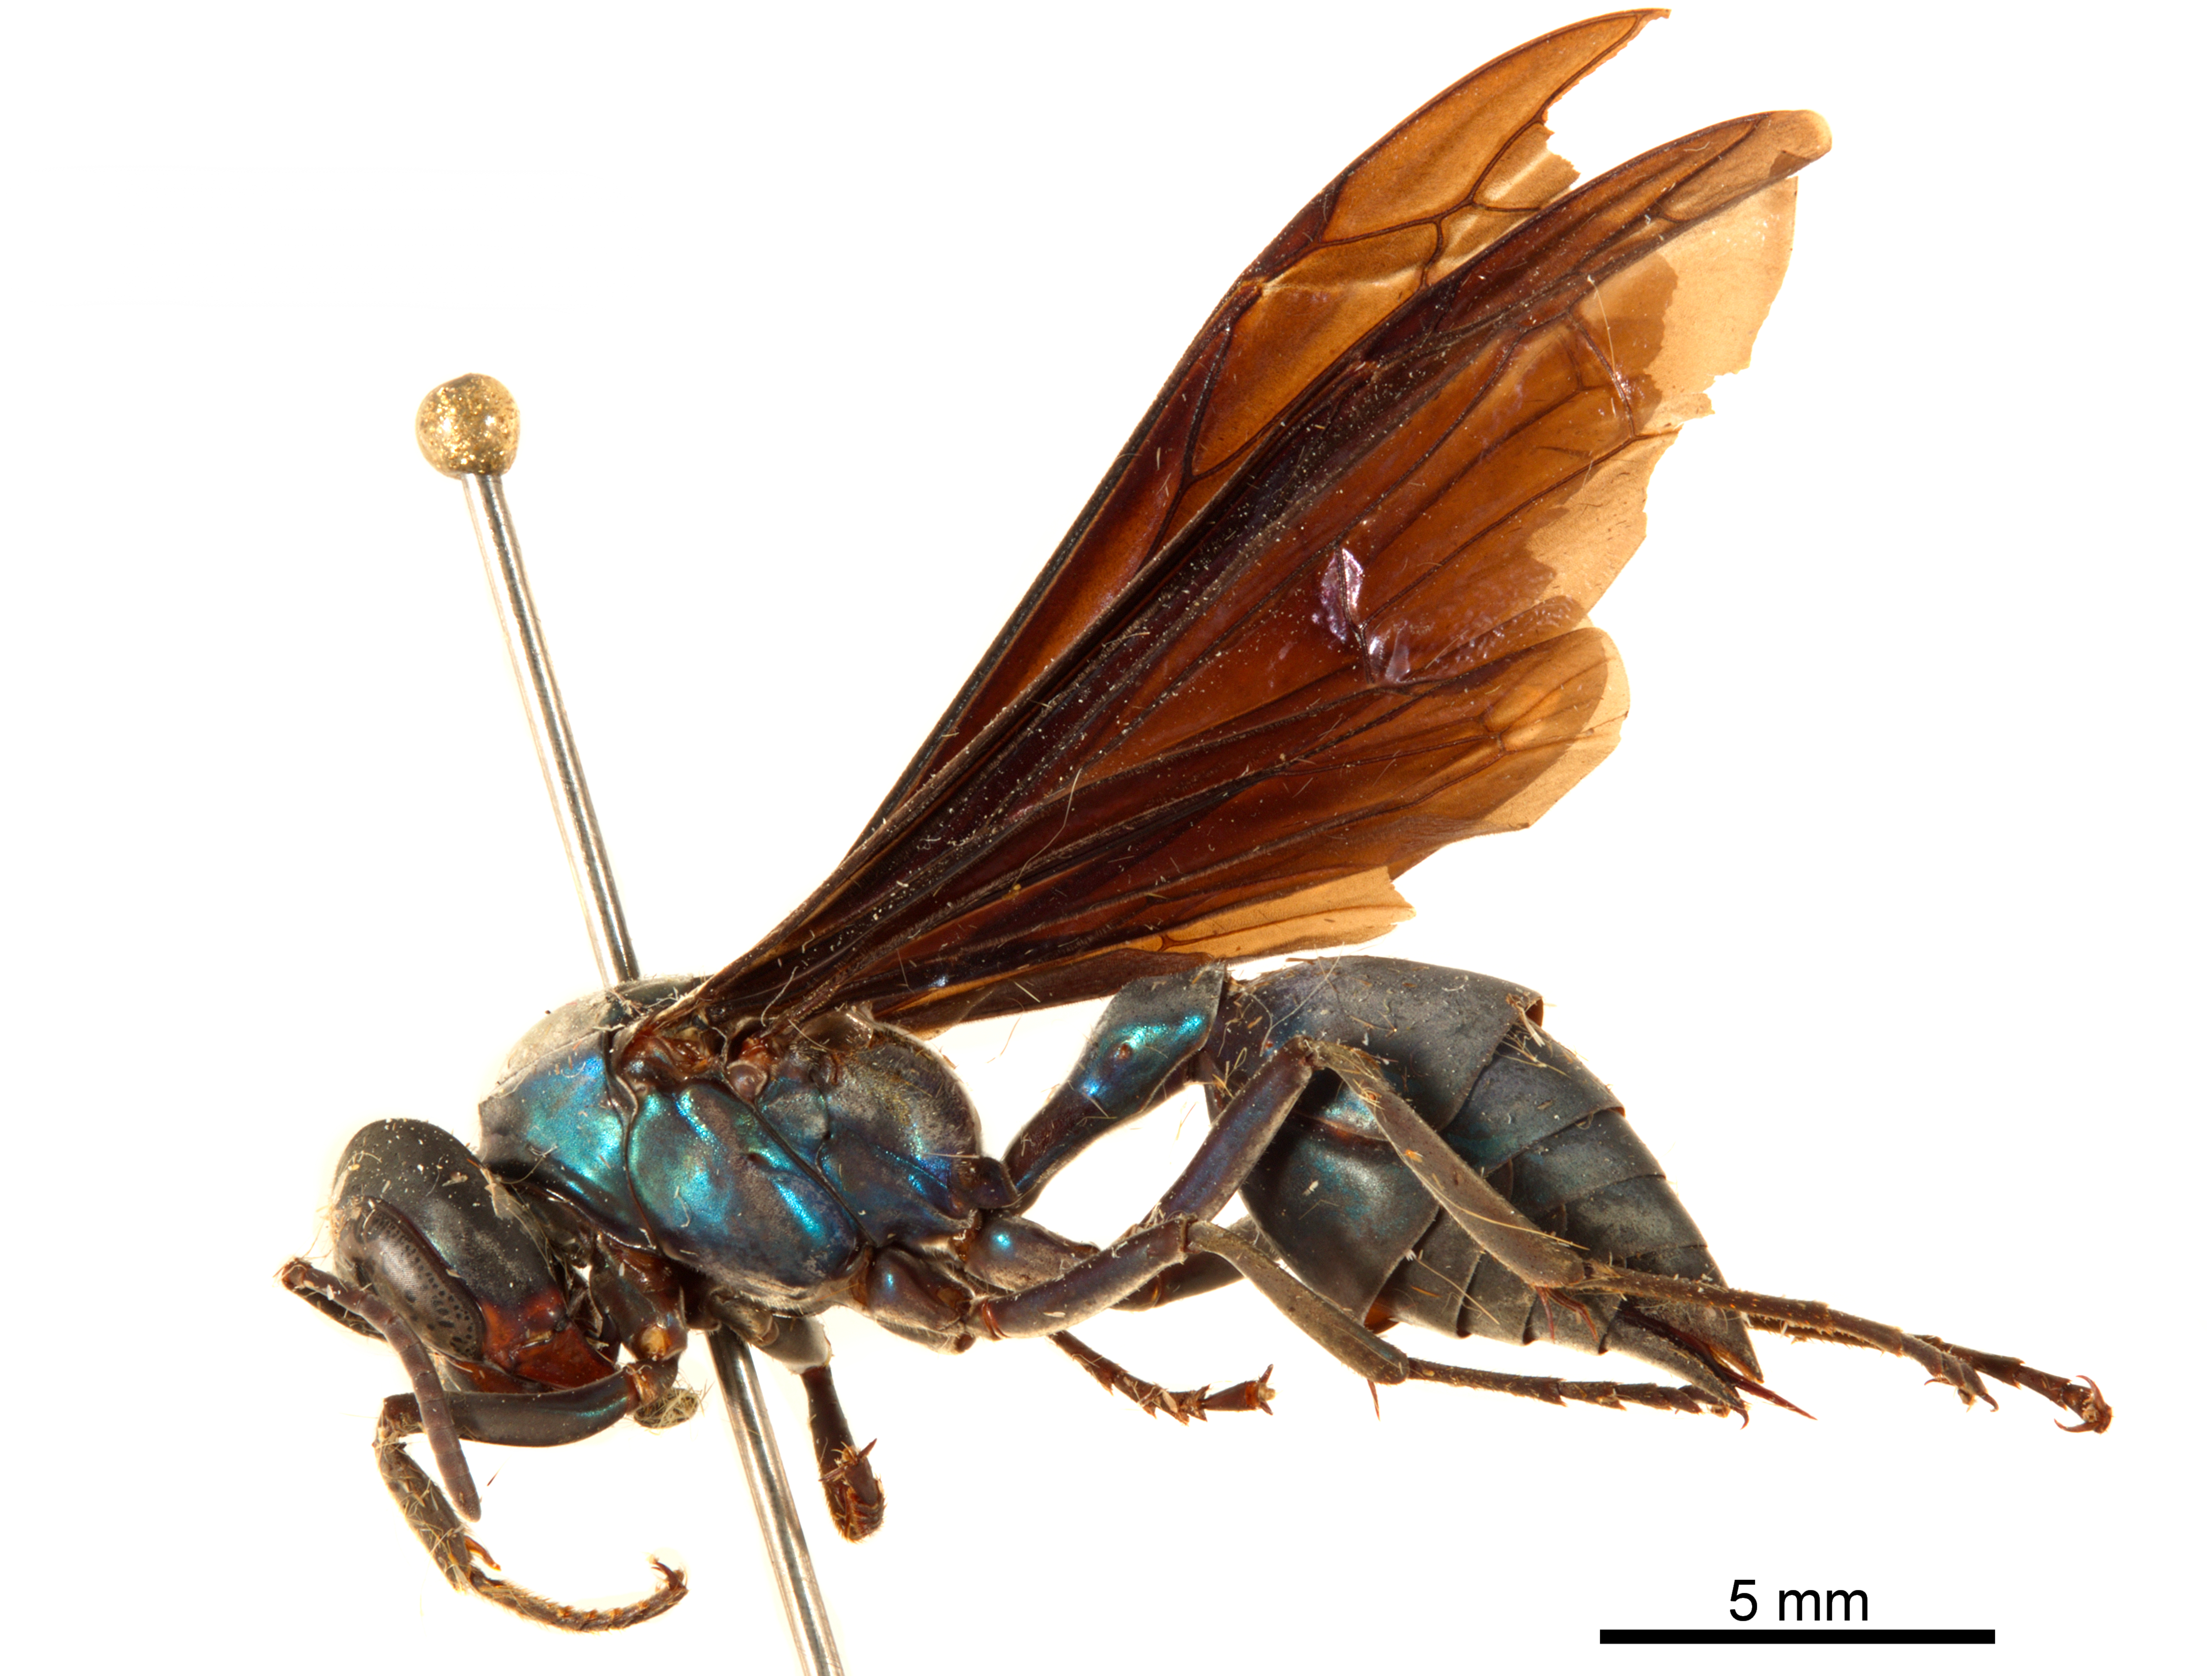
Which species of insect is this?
Synoeca septentrionalis
